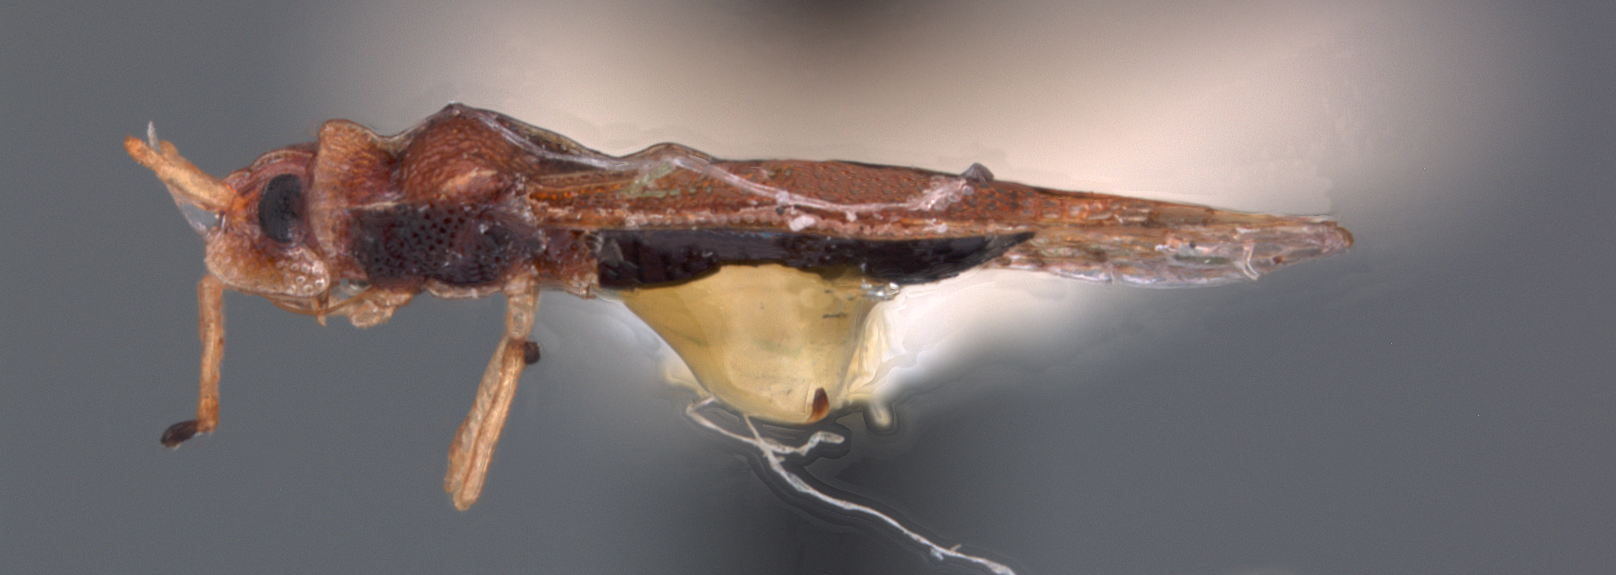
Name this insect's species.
Acysta australica
